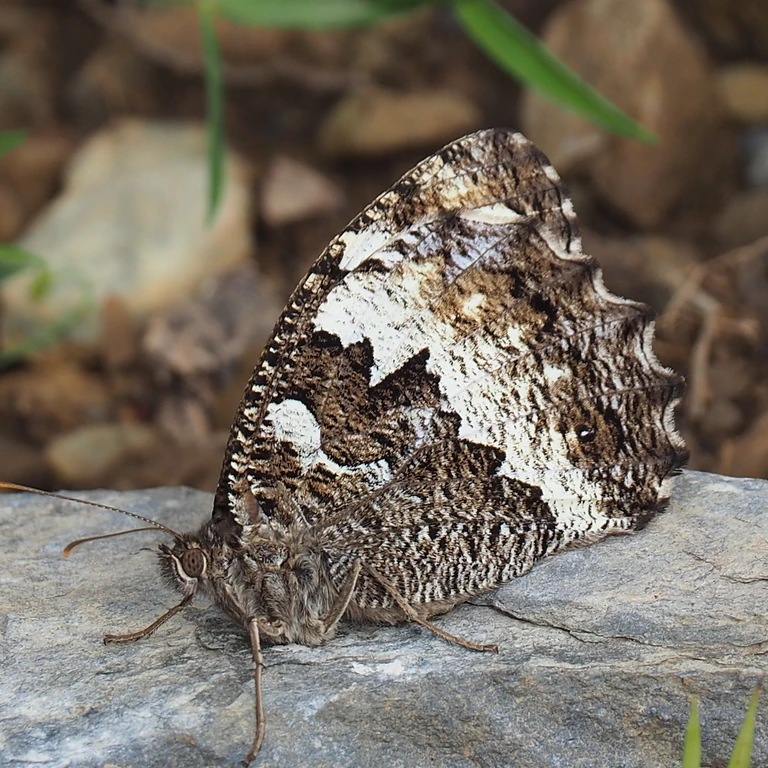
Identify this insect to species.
Brintesia circe
